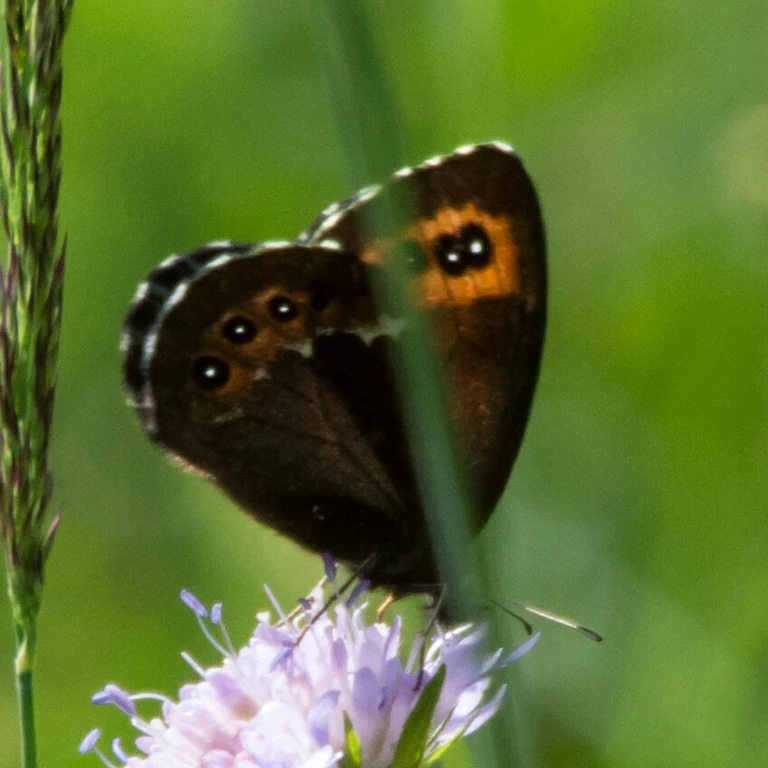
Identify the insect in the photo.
Erebia ligea
